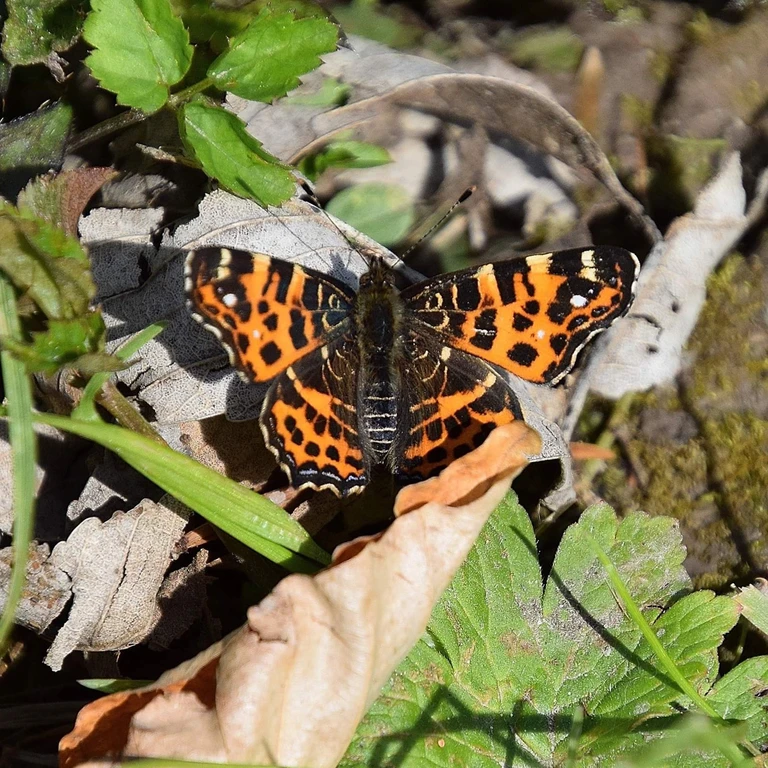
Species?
Araschnia levana
